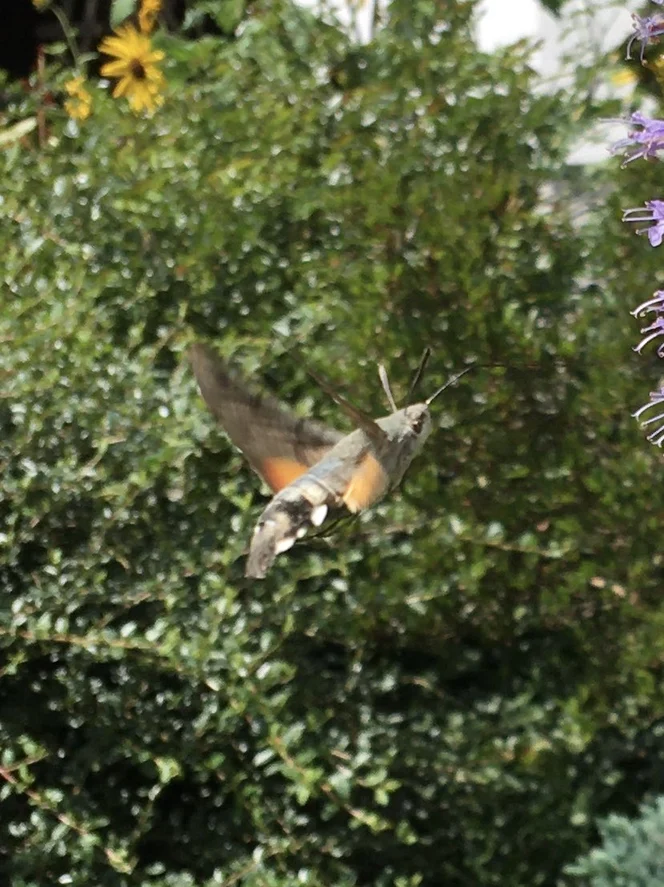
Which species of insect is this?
Macroglossum stellatarum
